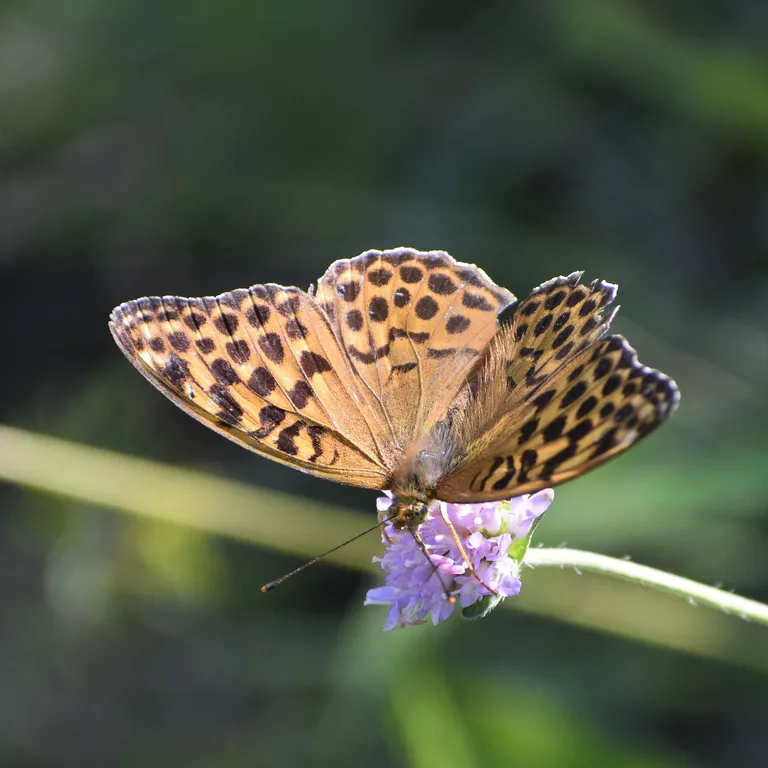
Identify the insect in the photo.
Argynnis paphia
